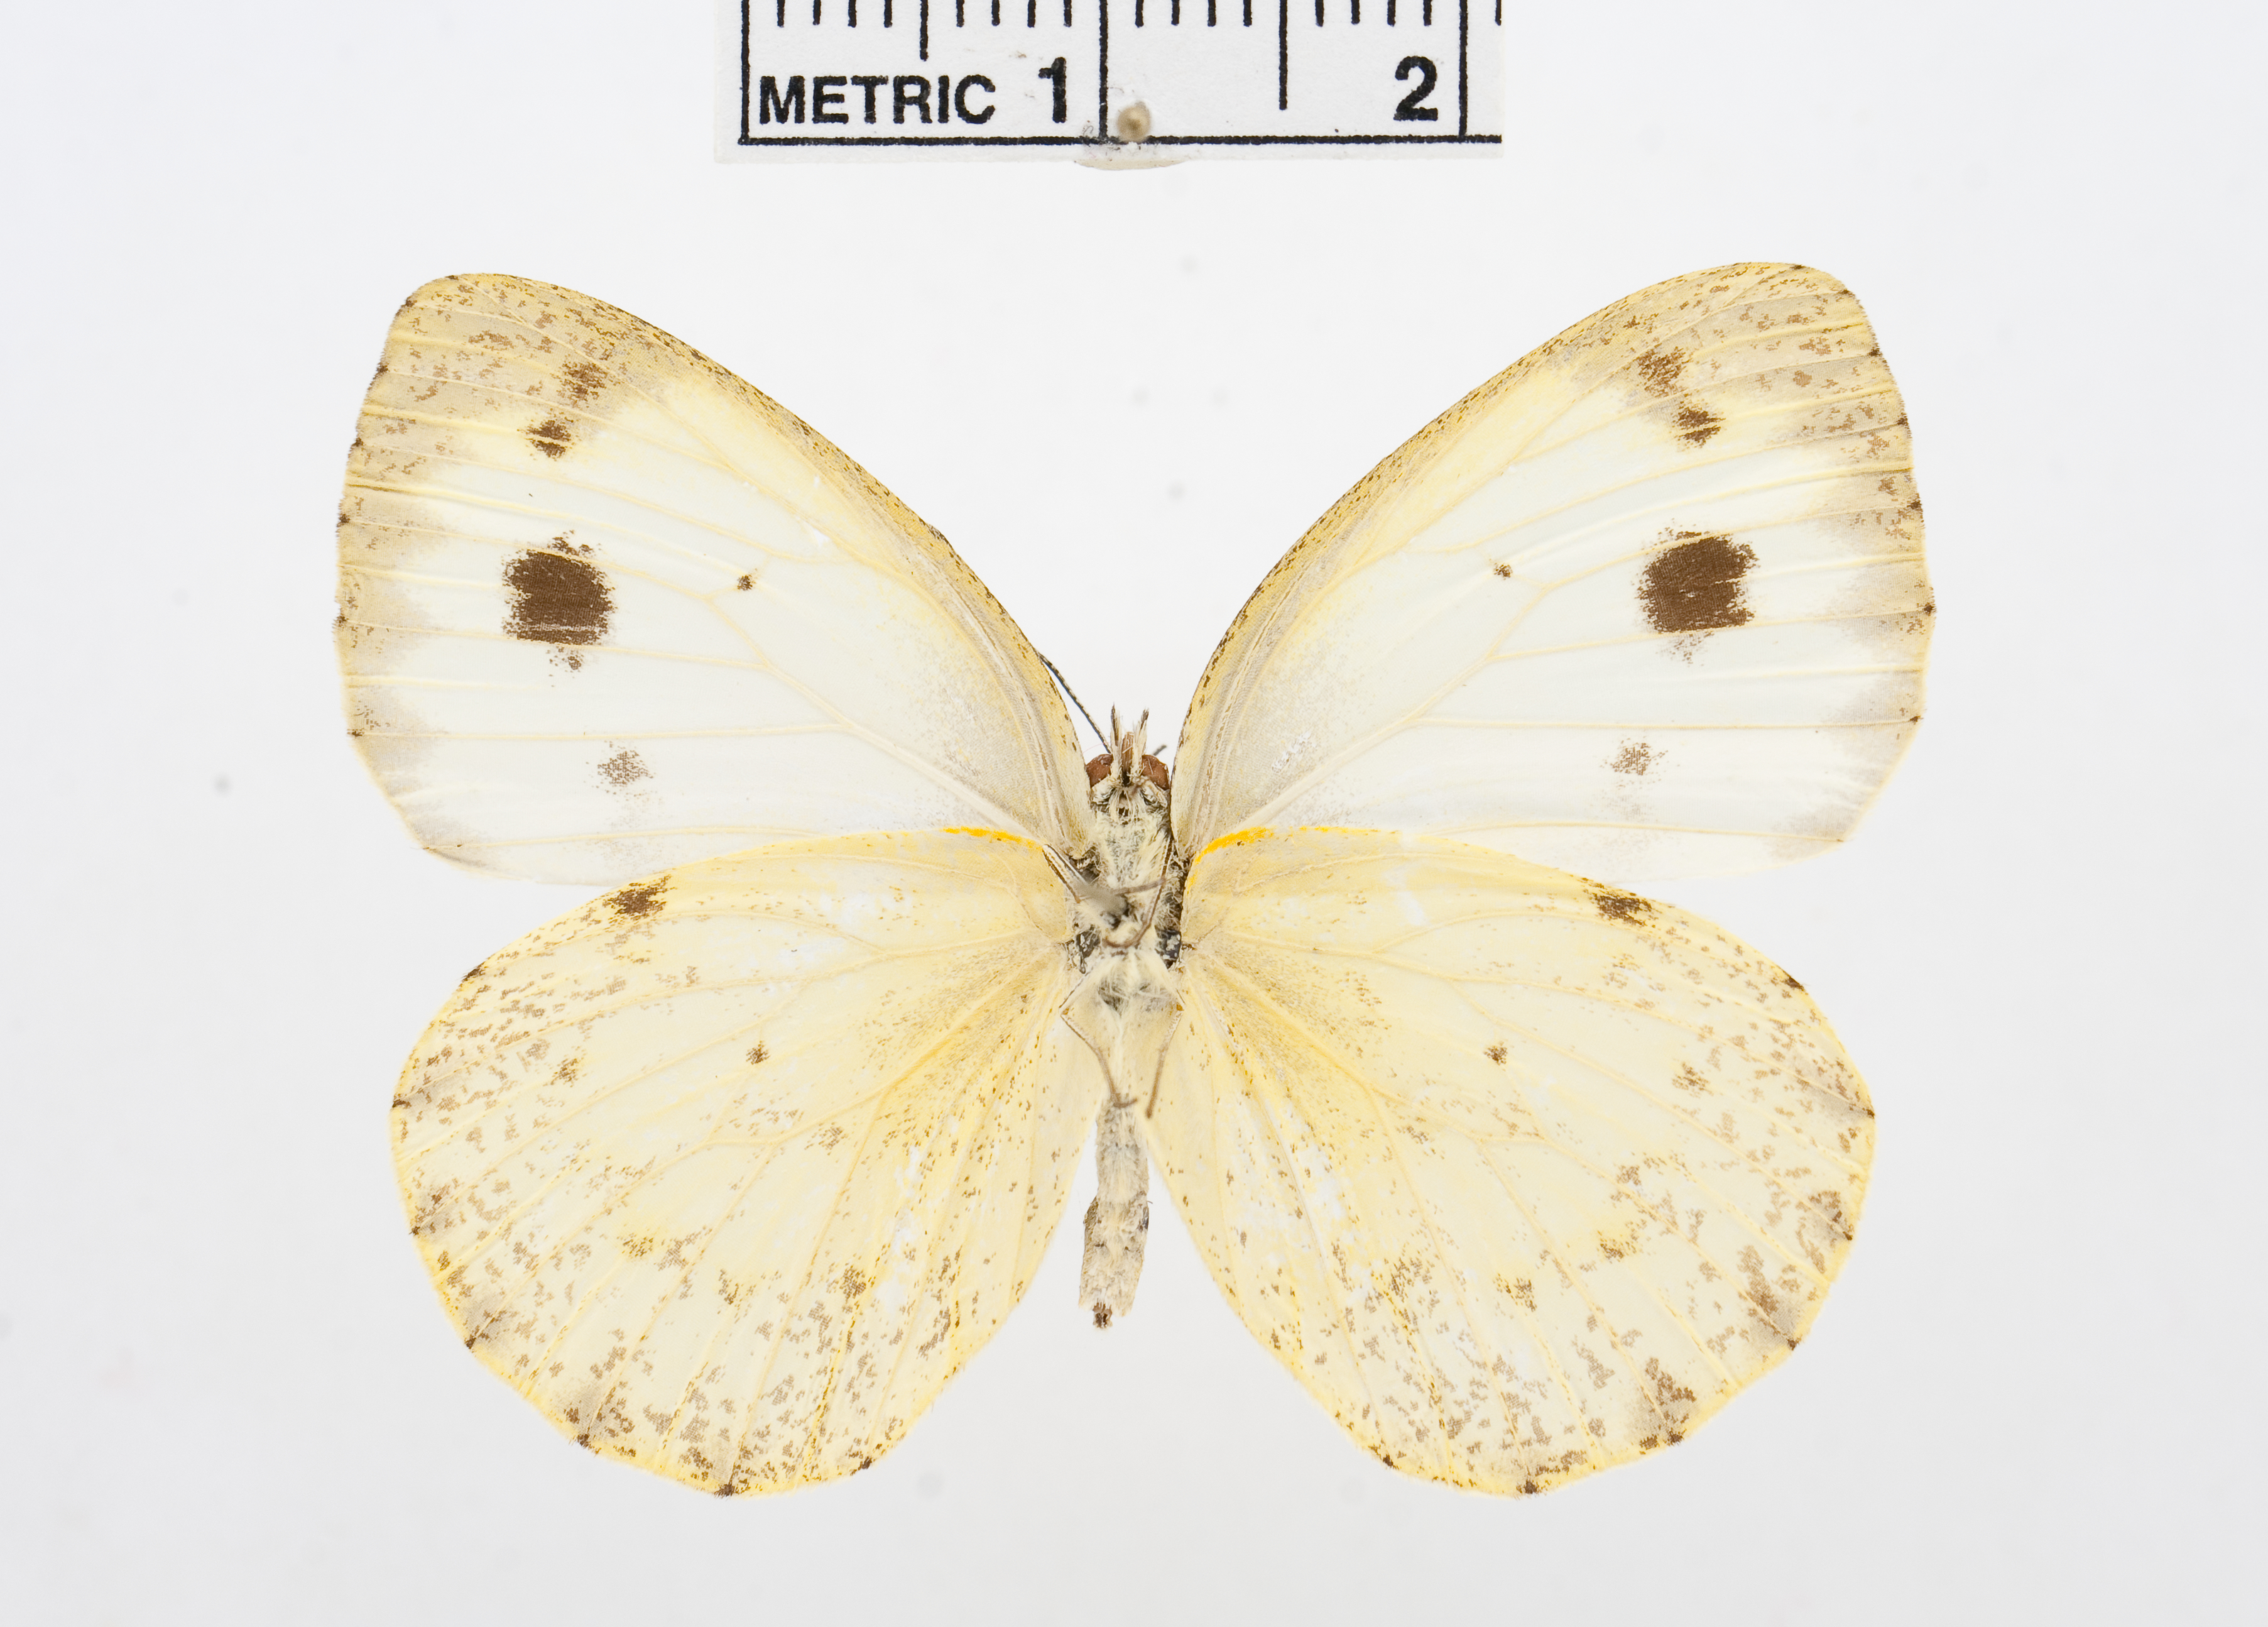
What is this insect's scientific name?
Dixeia doxo
